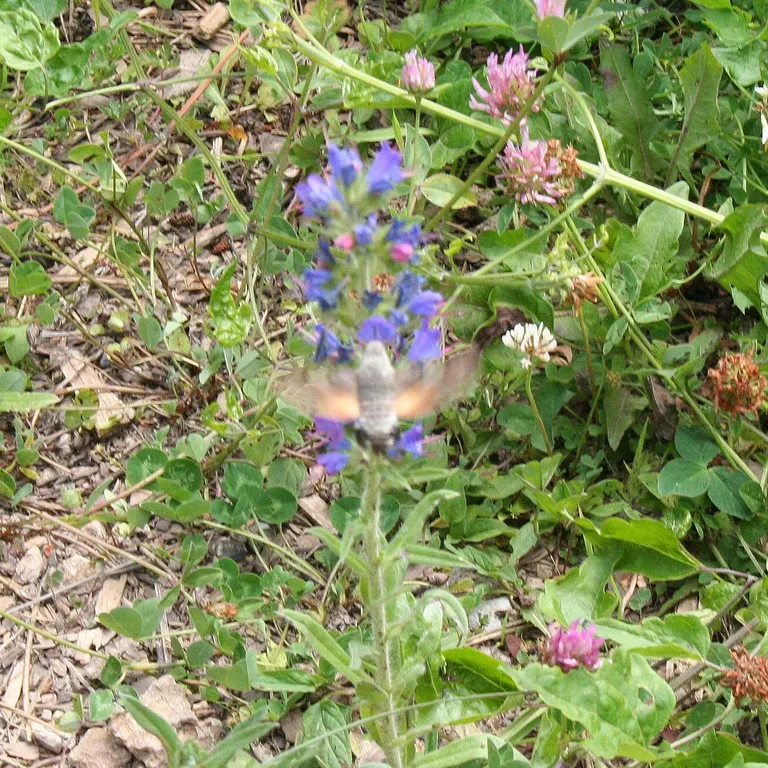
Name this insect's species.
Macroglossum stellatarum
